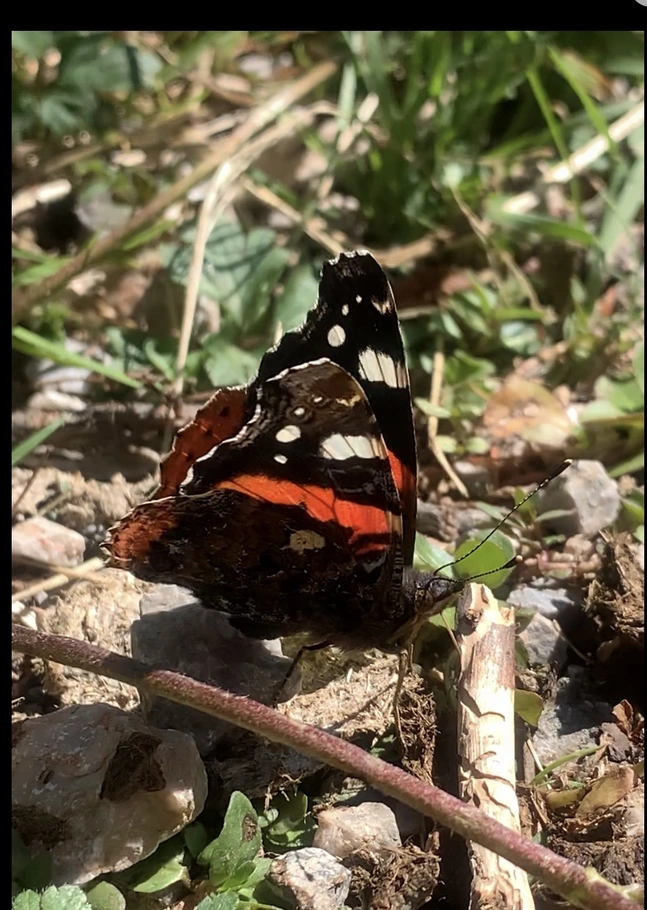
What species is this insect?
Vanessa atalanta
